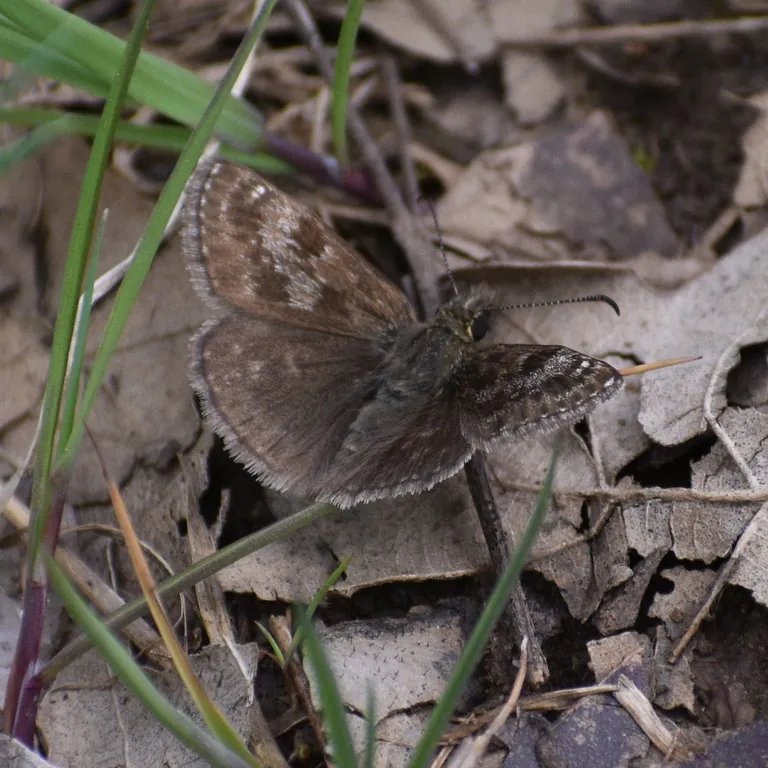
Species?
Erynnis tages
